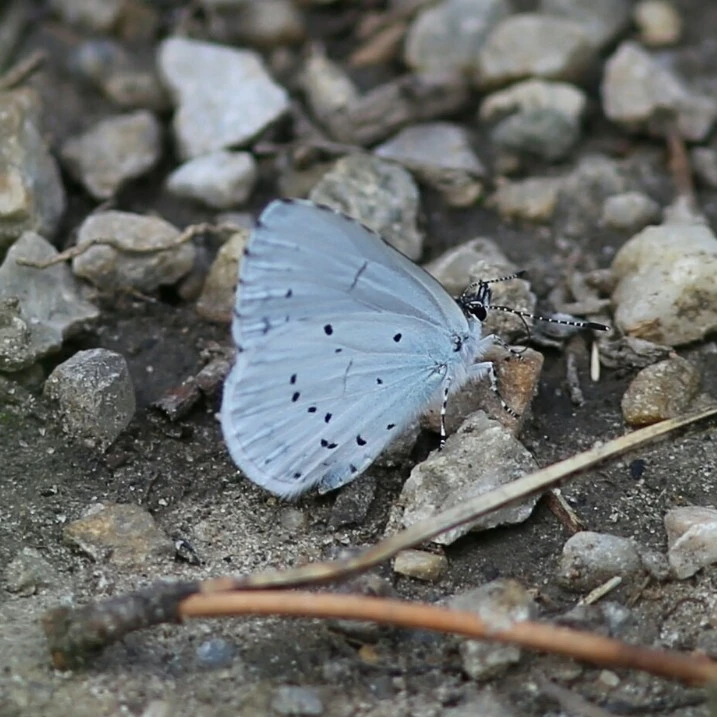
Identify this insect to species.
Celastrina argiolus
